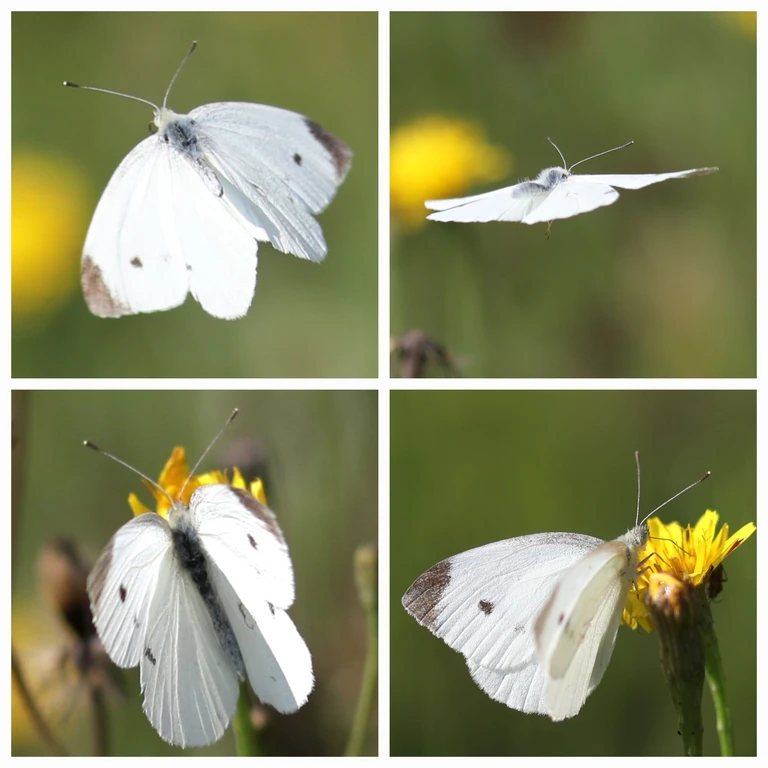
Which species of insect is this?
Pieris rapae
